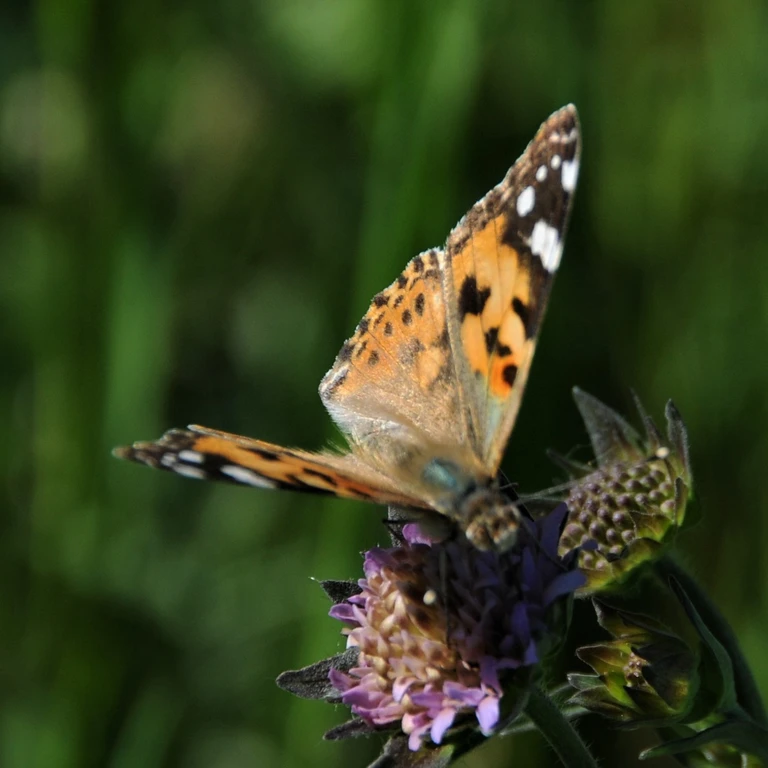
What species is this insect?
Vanessa cardui
